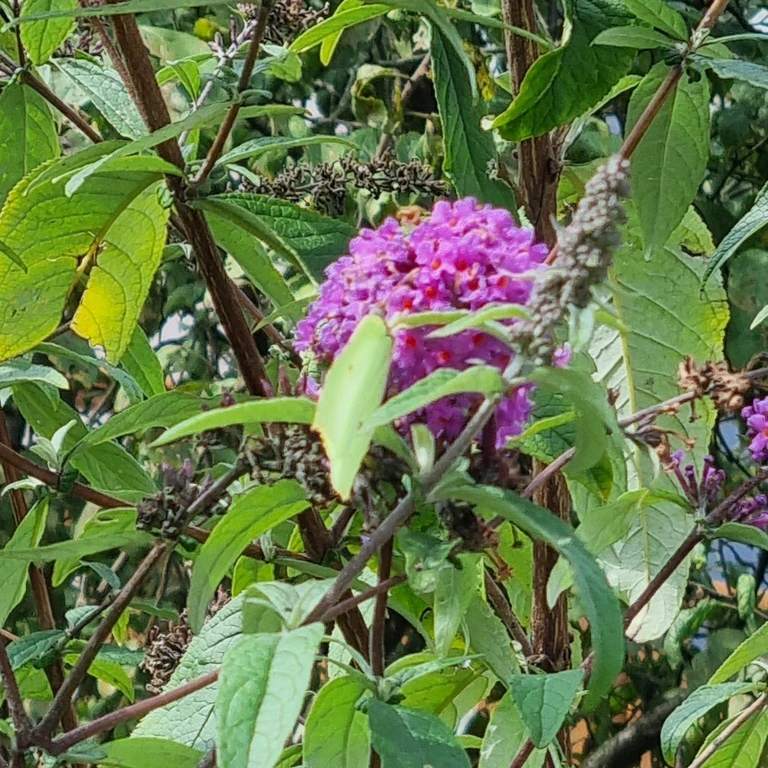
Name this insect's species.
Gonepteryx rhamni
